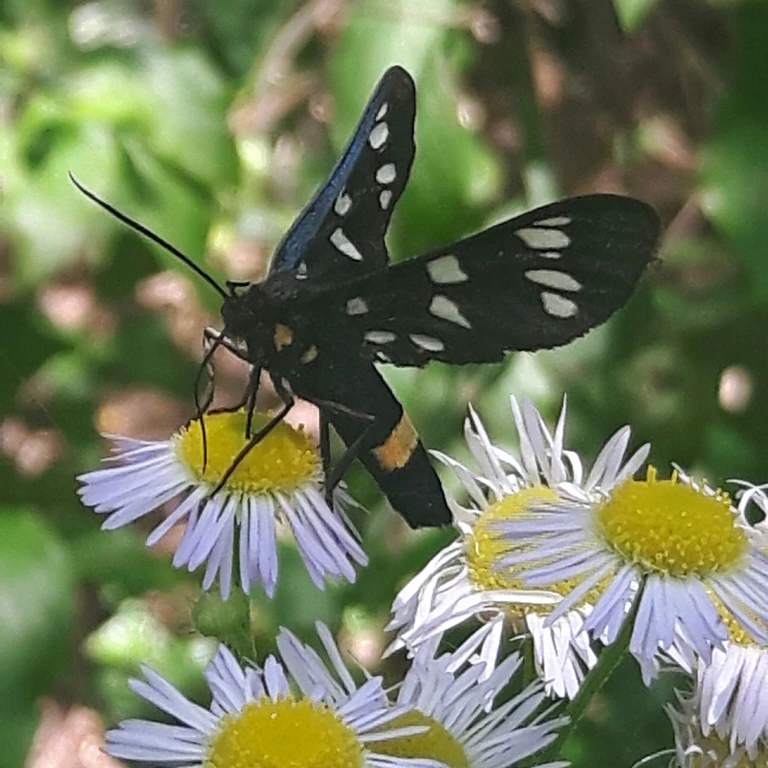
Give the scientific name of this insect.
Amata phegea
